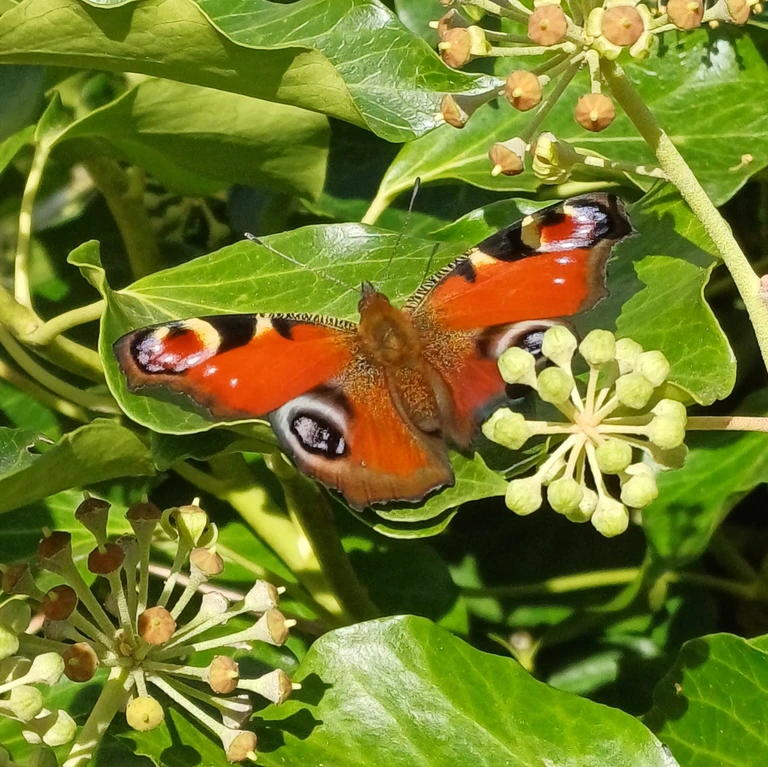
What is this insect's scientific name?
Aglais io
